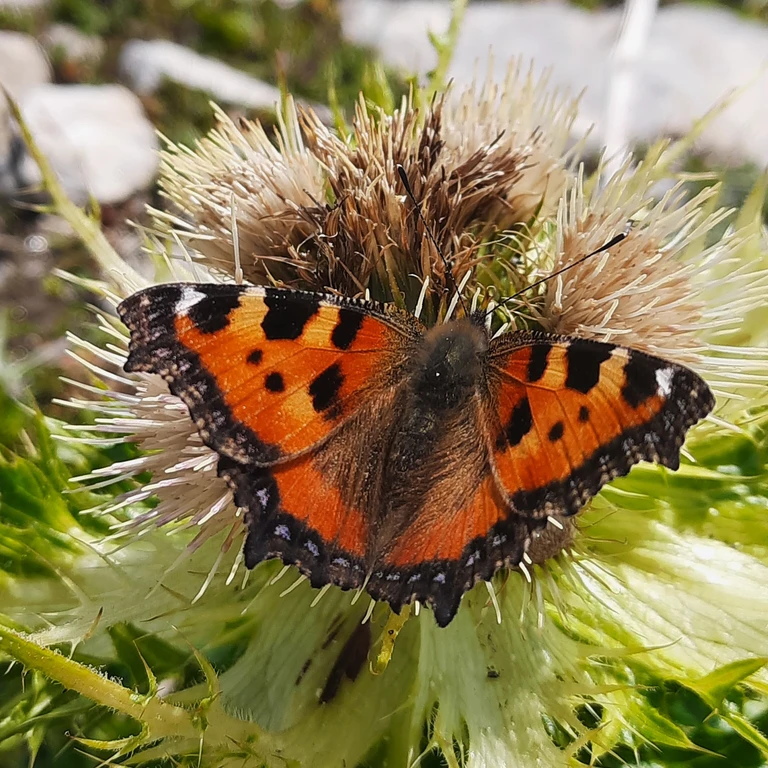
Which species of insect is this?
Aglais urticae
